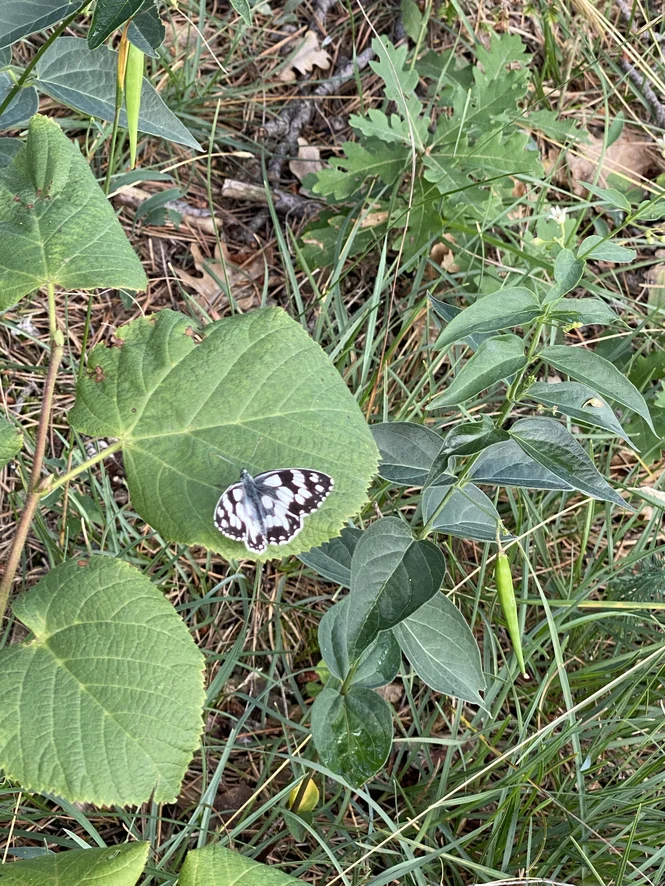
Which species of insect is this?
Melanargia galathea
